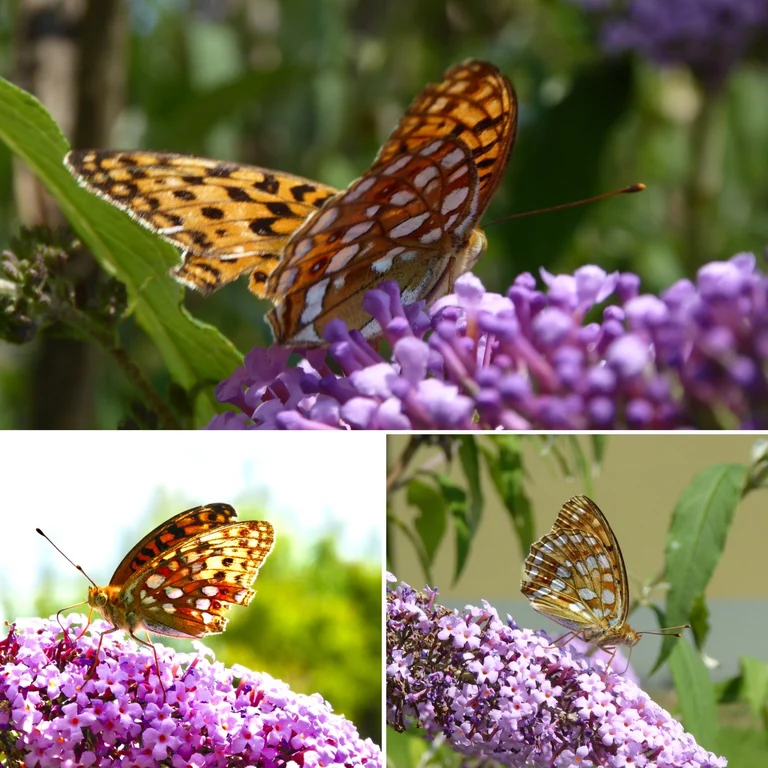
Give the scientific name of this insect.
Fabriciana adippe
